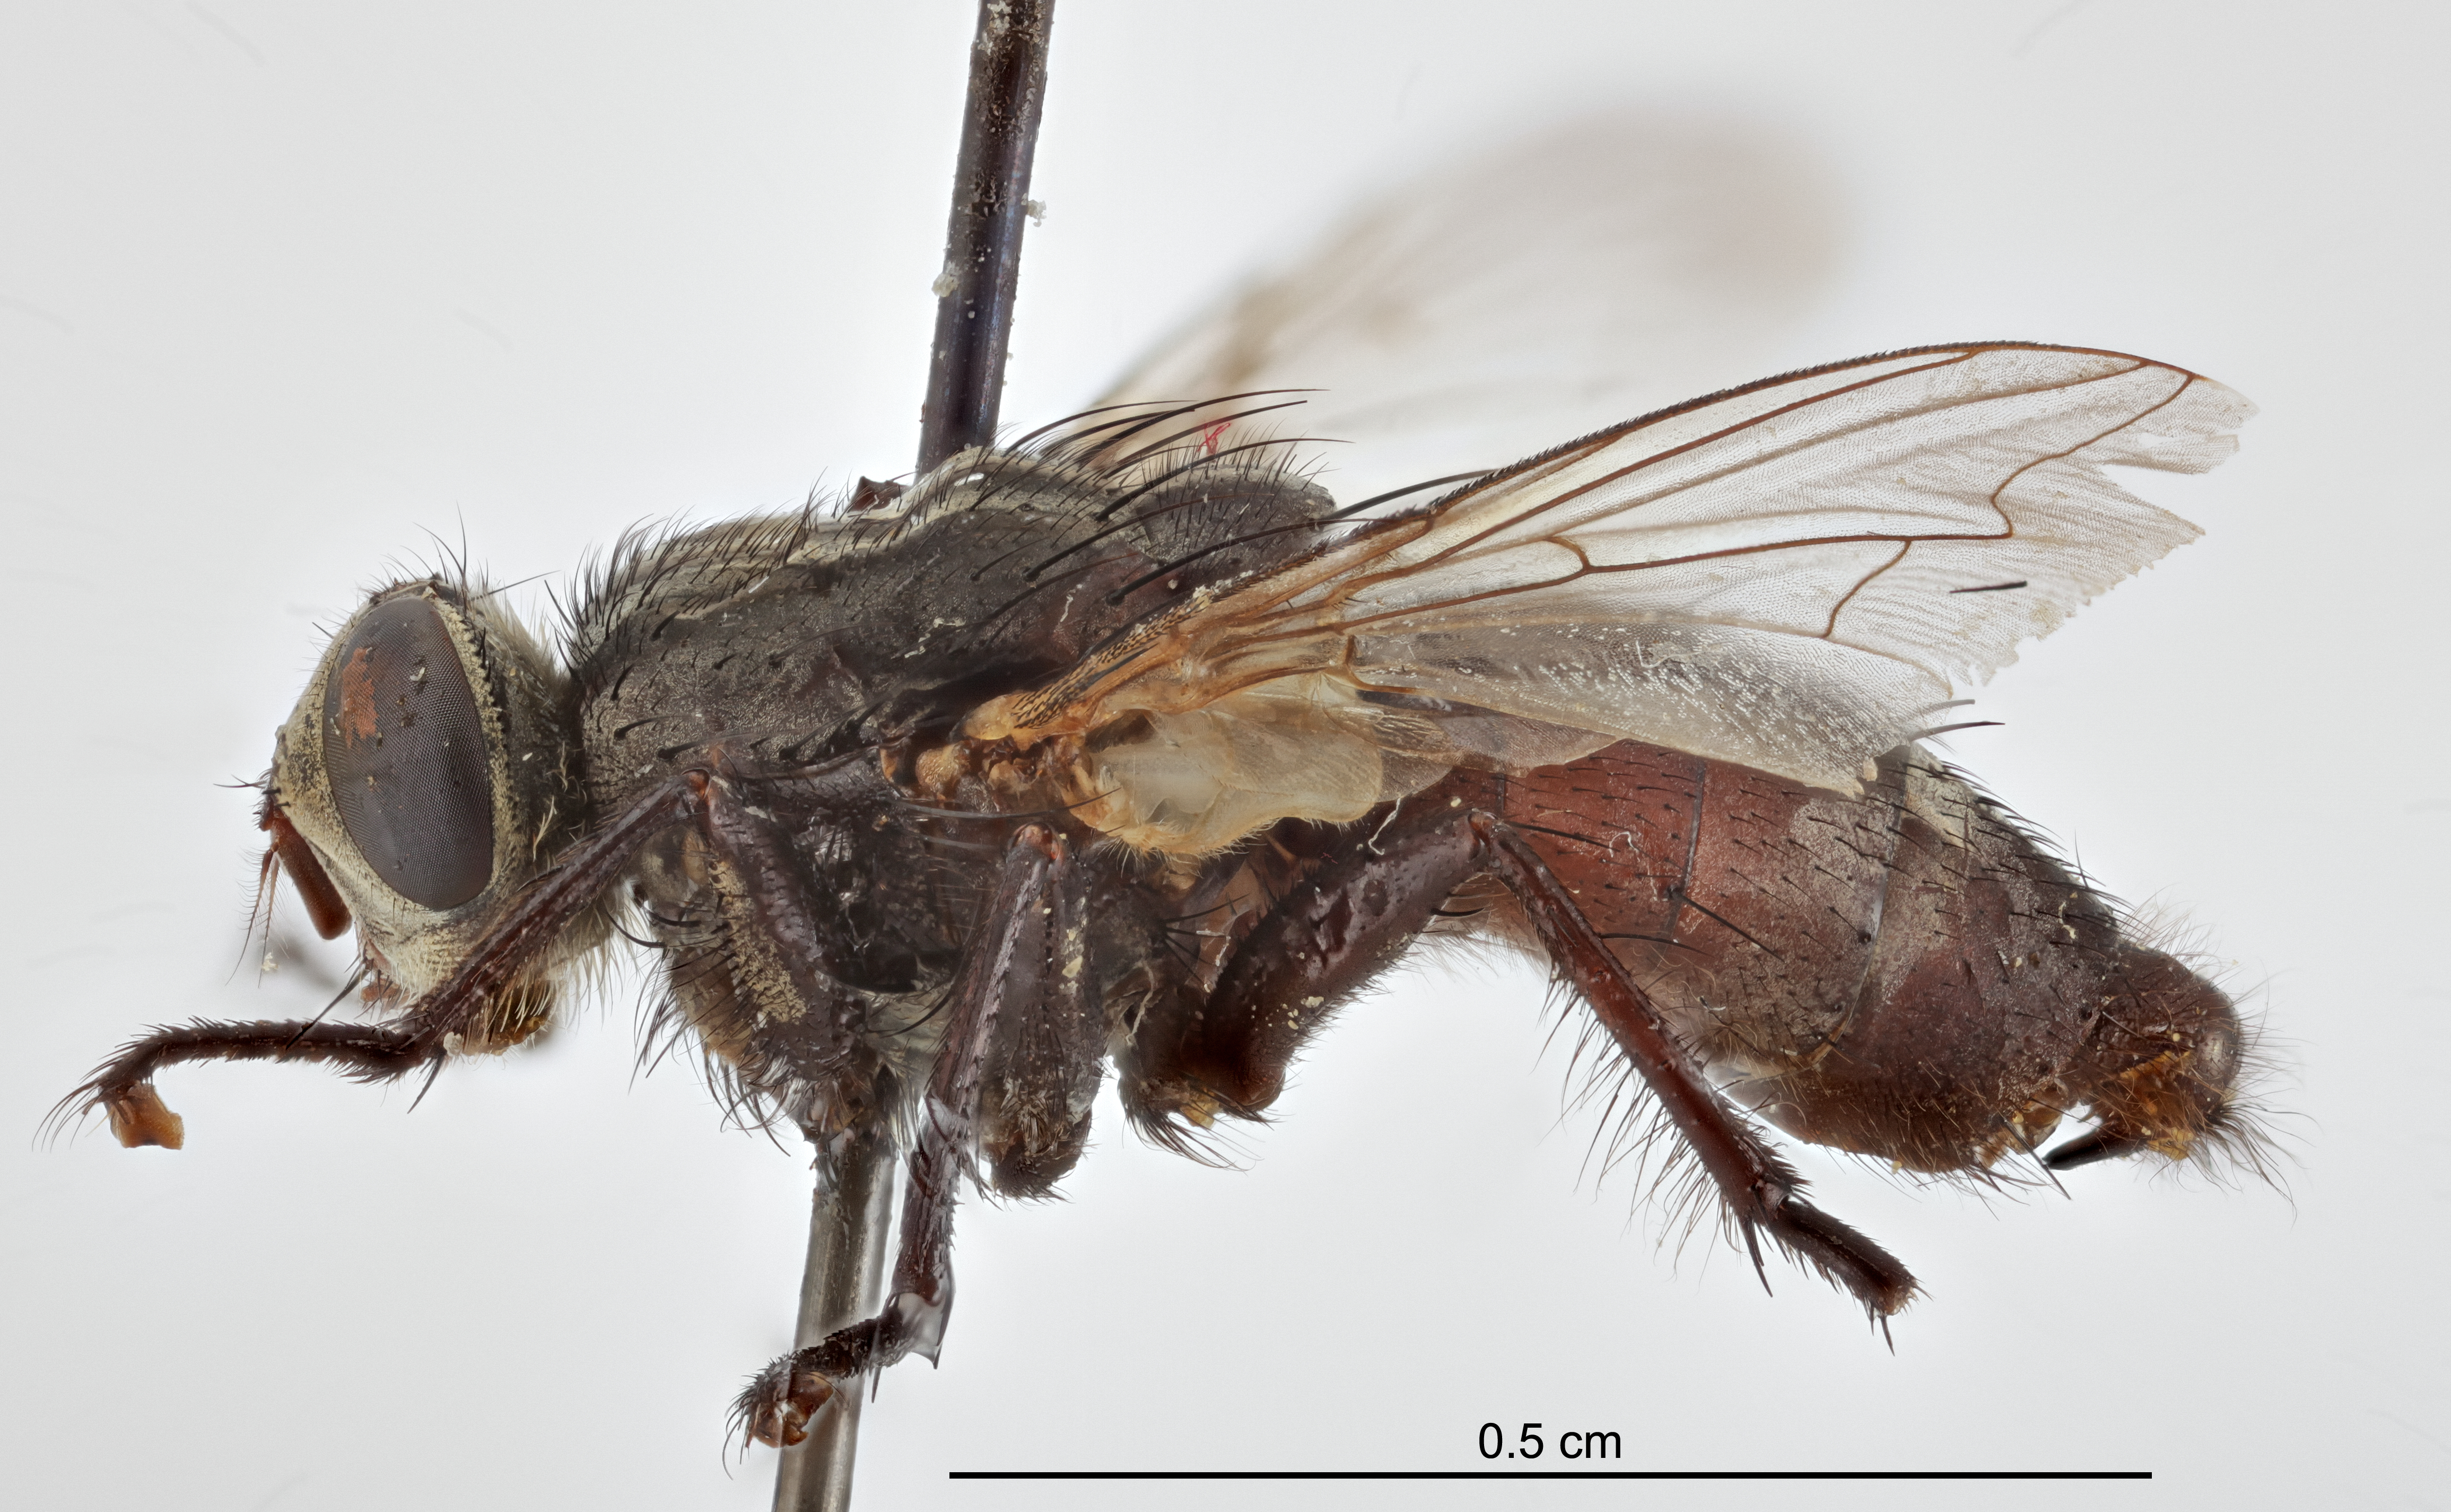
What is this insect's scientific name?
Sarcophaga taenionota
